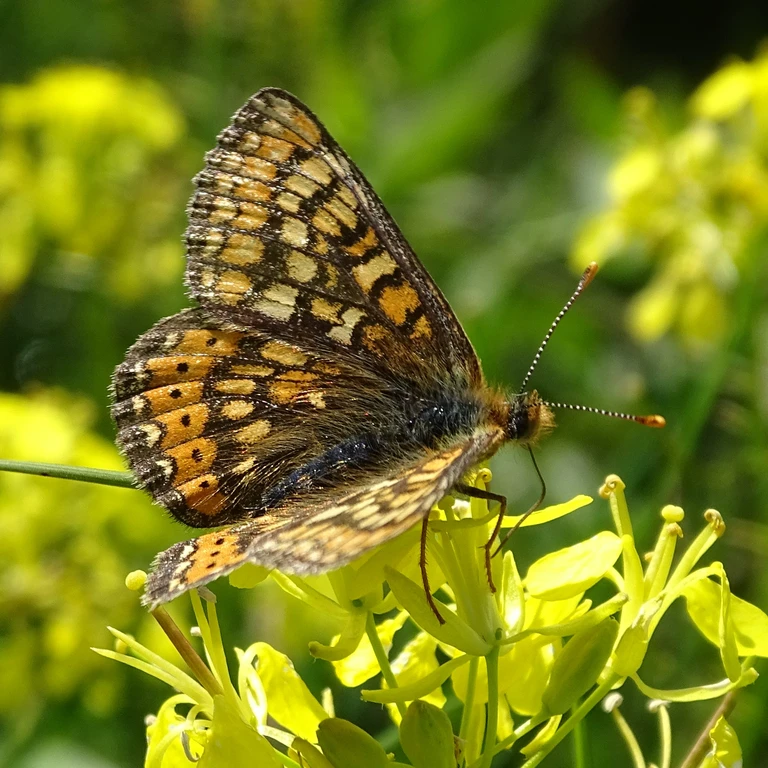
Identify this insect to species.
Euphydryas aurinia
